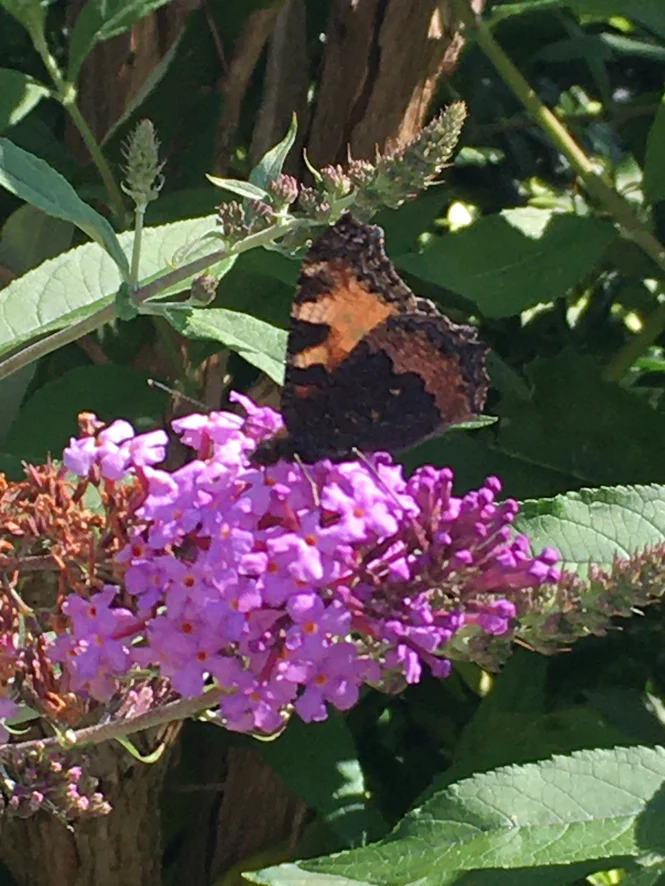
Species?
Aglais urticae
